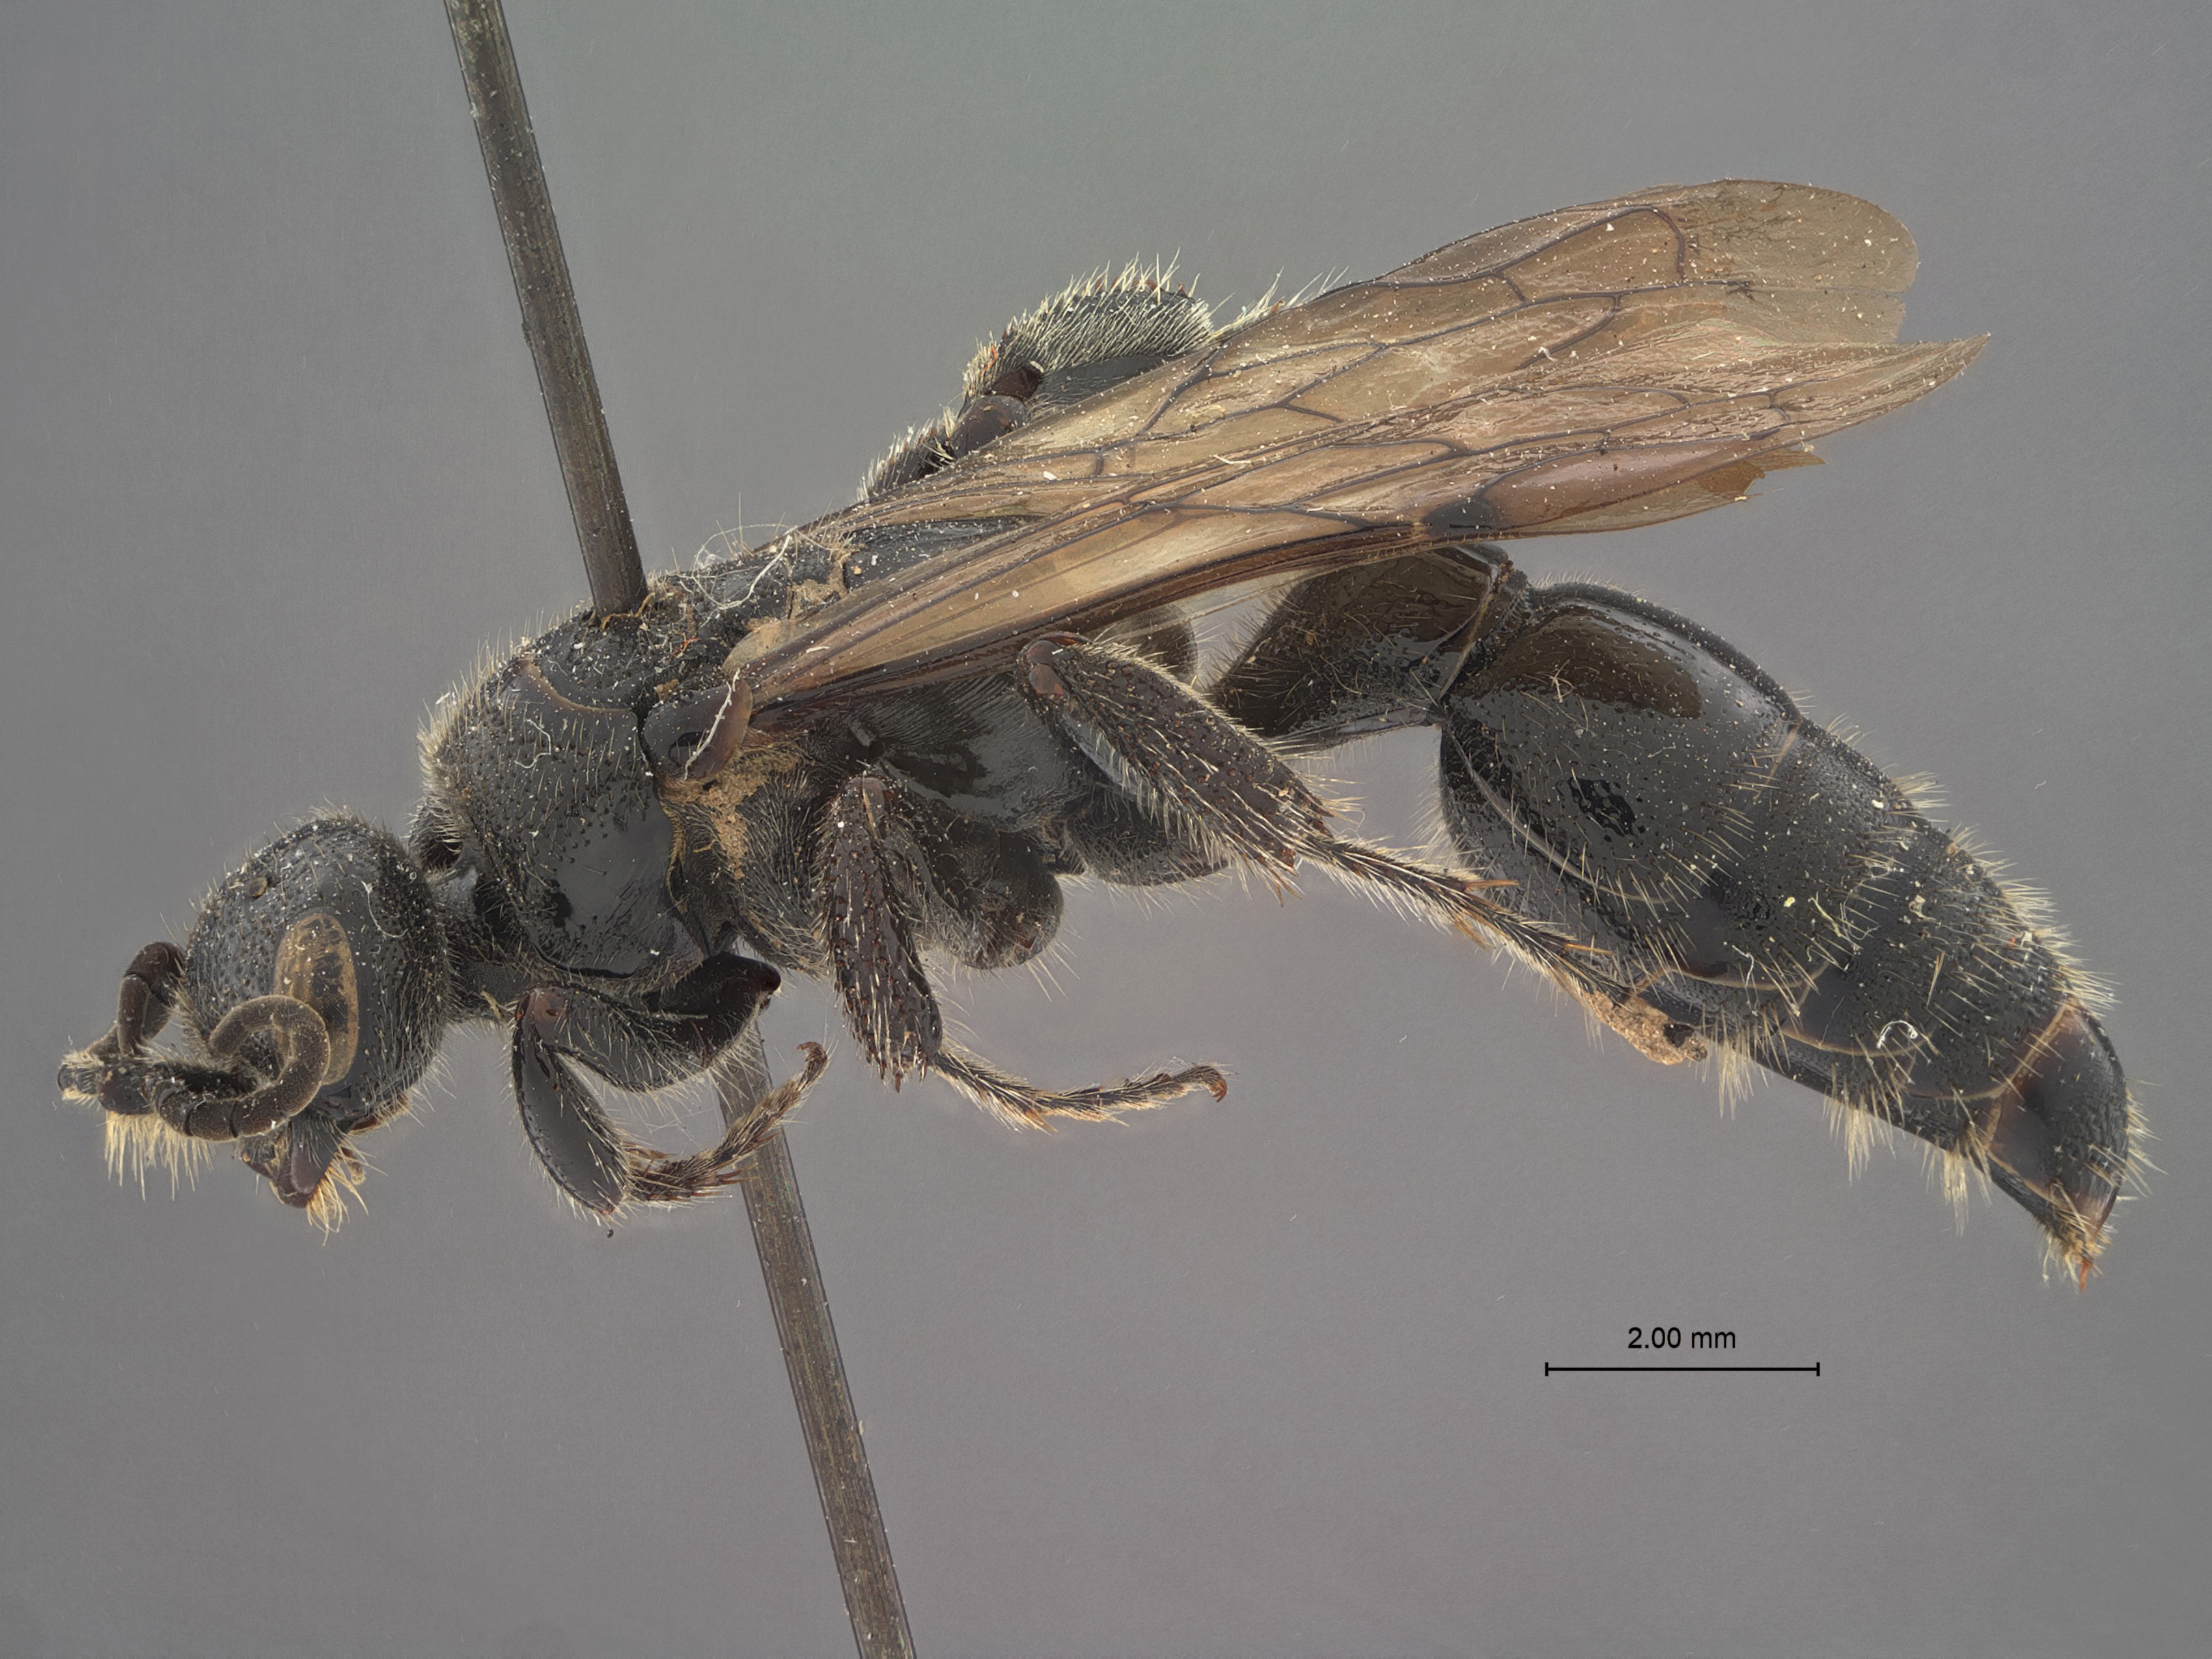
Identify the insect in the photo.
Tiphia fossata
